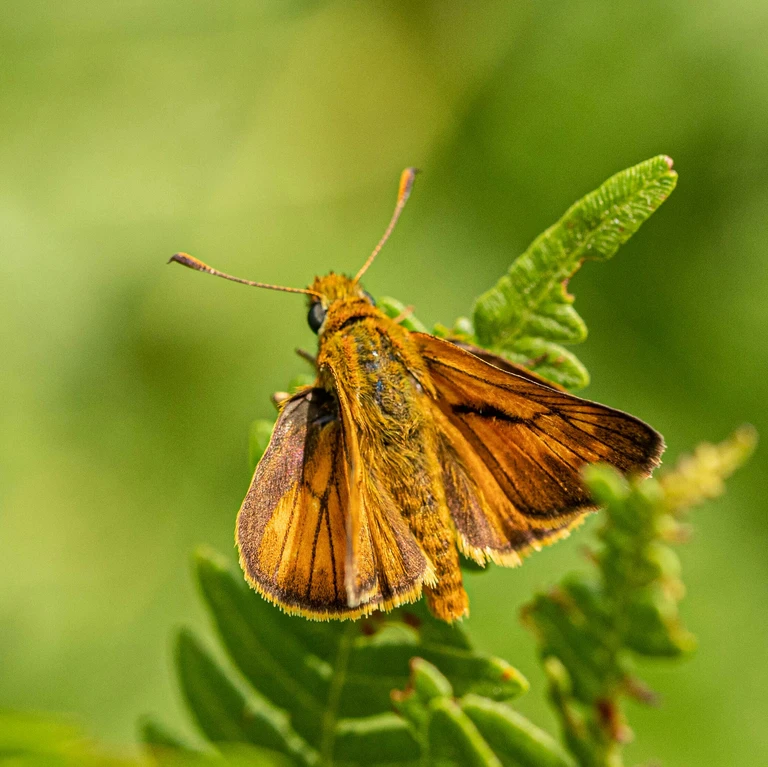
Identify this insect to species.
Ochlodes sylvanus (also Ochlodes venata)
